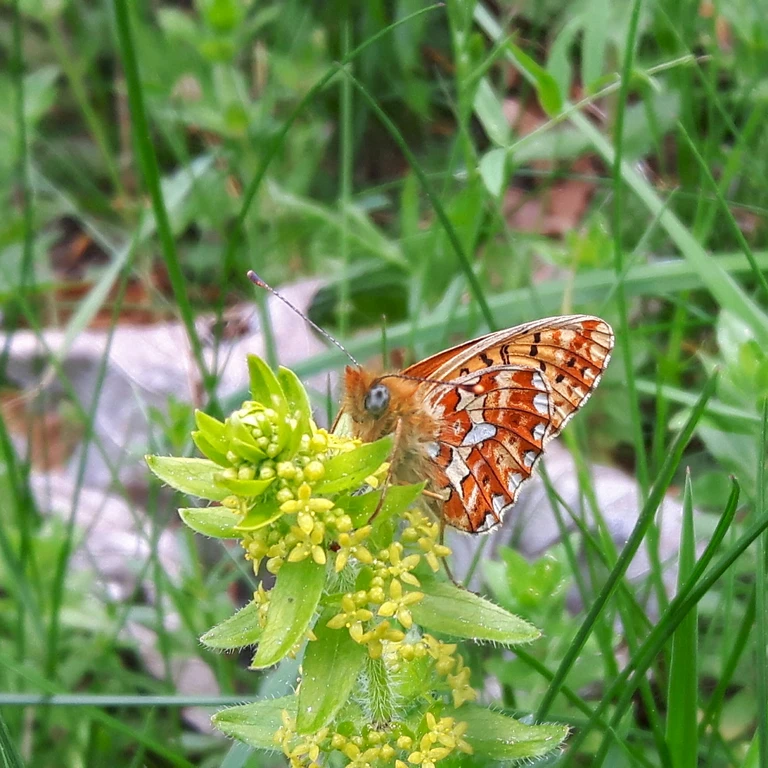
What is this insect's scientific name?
Boloria euphrosyne (also Clossiana euphrosyne)
